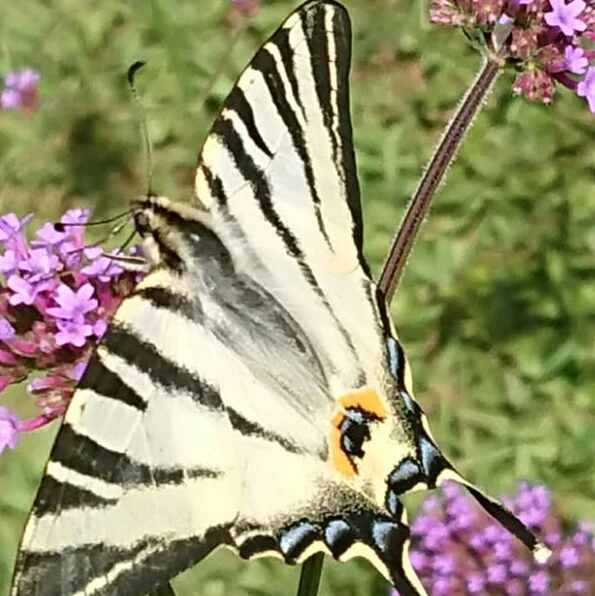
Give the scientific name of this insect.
Iphiclides podalirius
